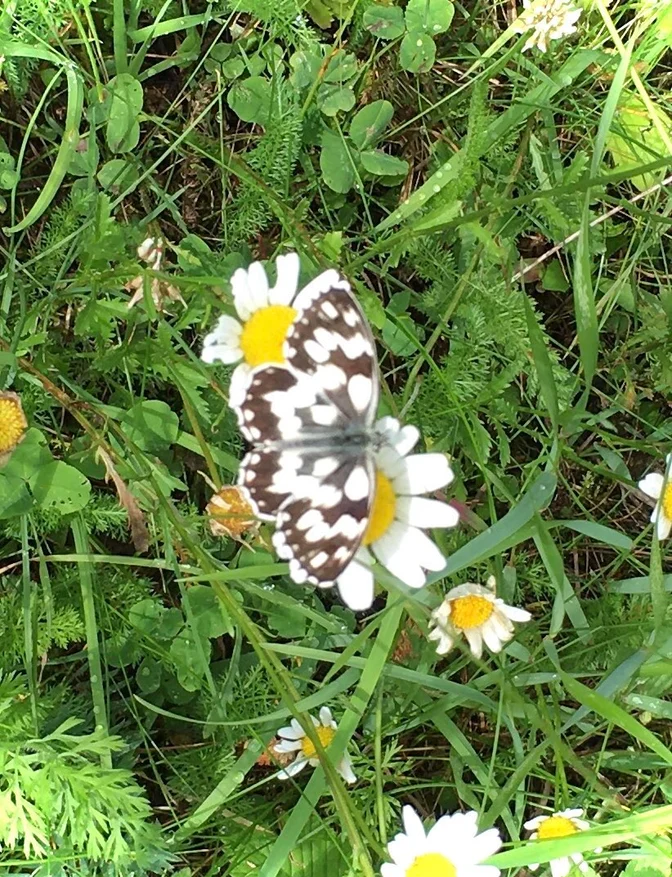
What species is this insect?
Melanargia galathea
